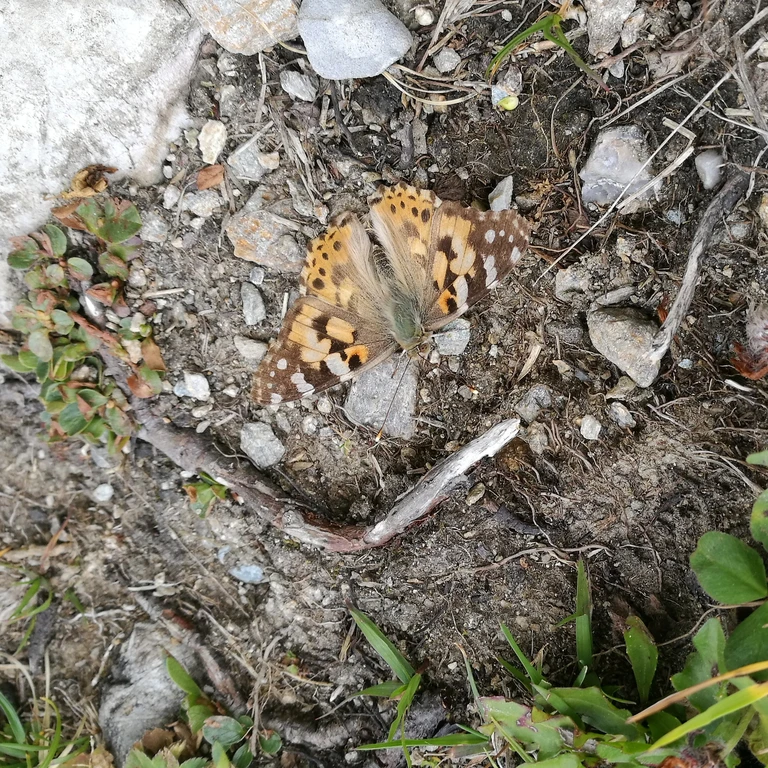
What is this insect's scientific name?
Vanessa cardui
